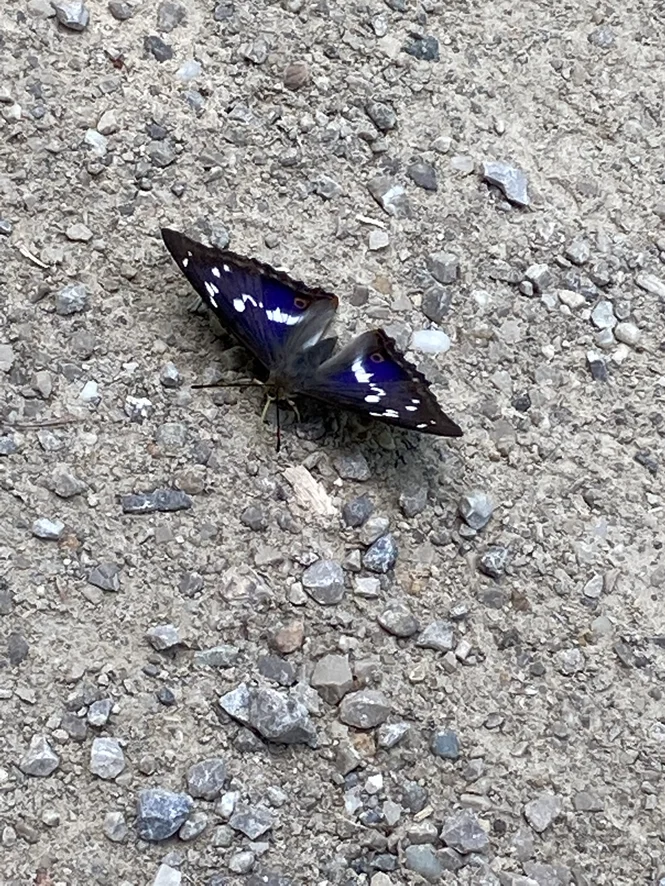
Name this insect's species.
Apatura iris
